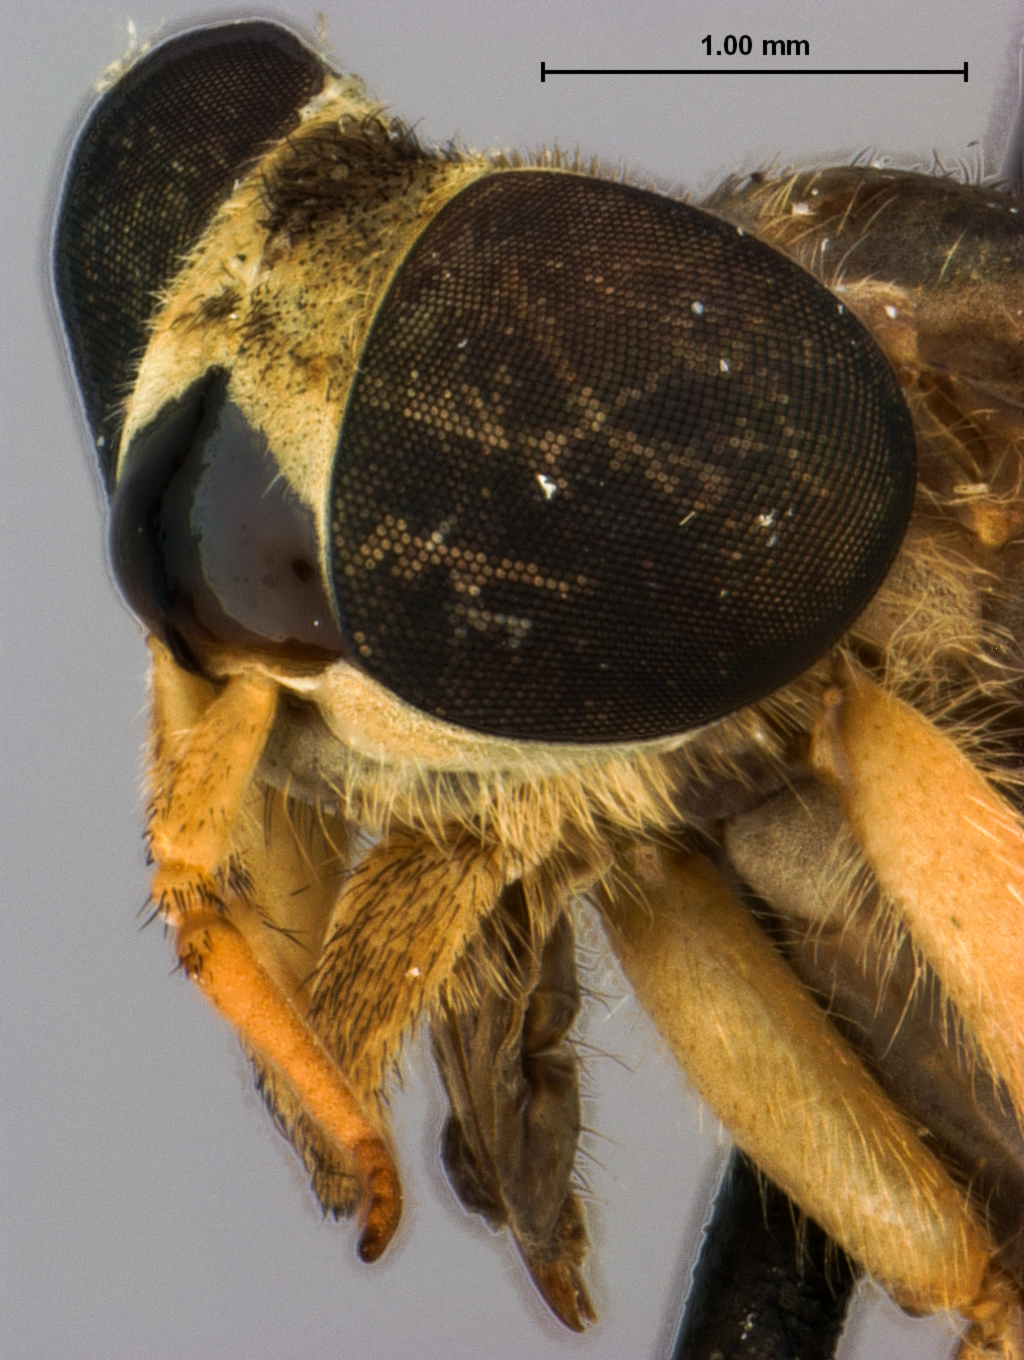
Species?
Haematopota biorbis
